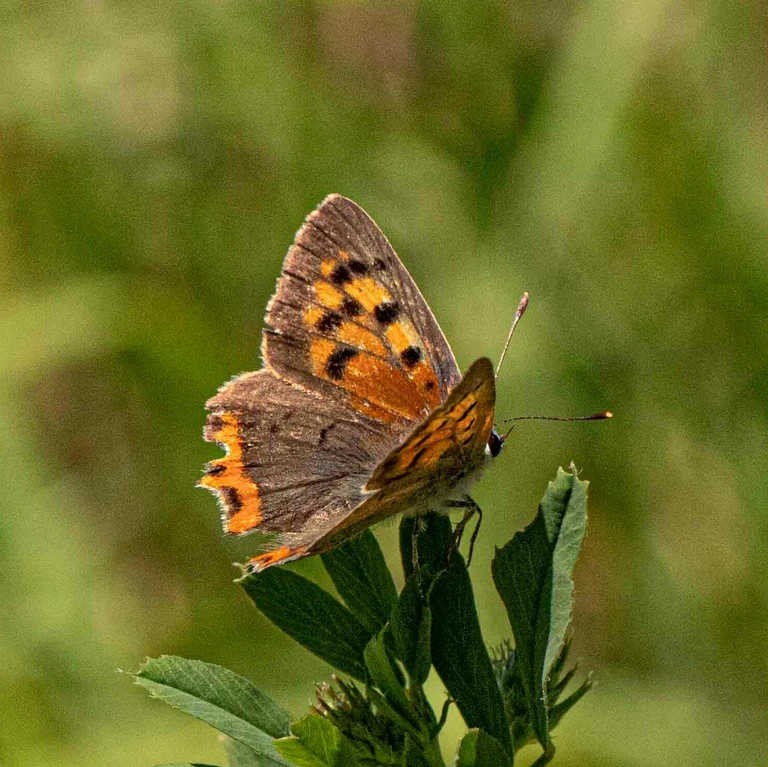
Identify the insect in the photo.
Lycaena phlaeas
